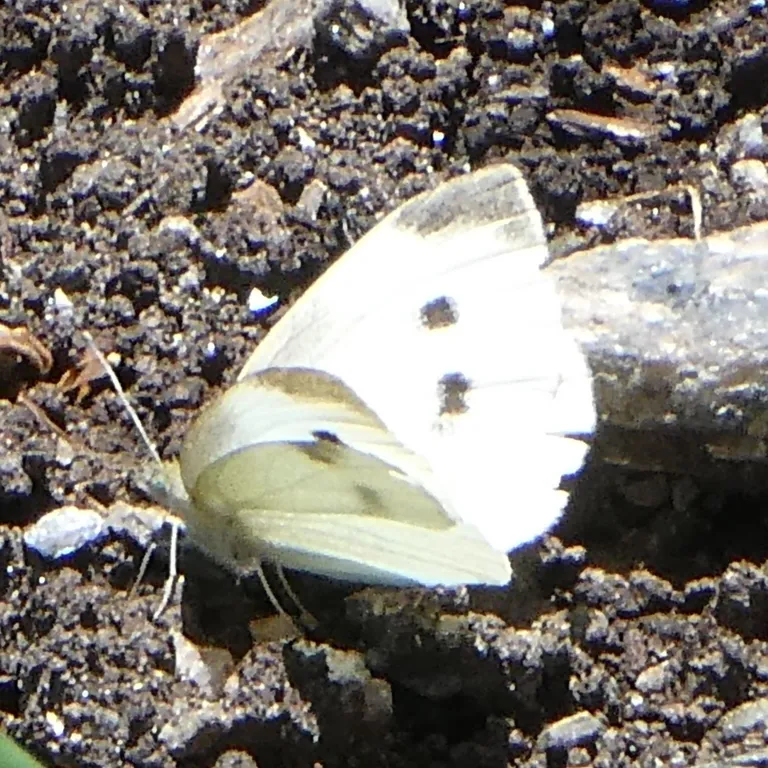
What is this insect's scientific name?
Pieris rapae
